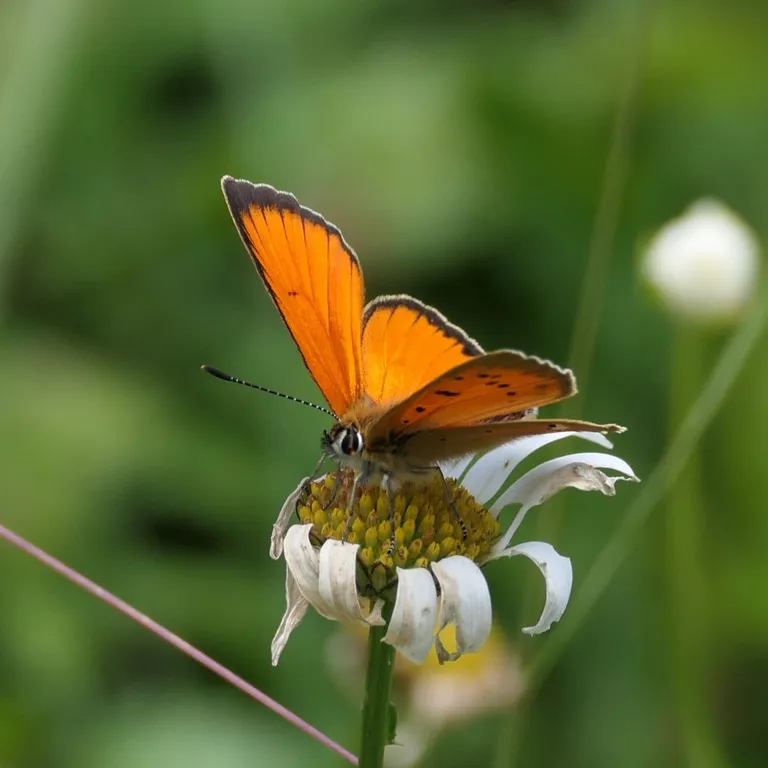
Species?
Lycaena virgaureae
